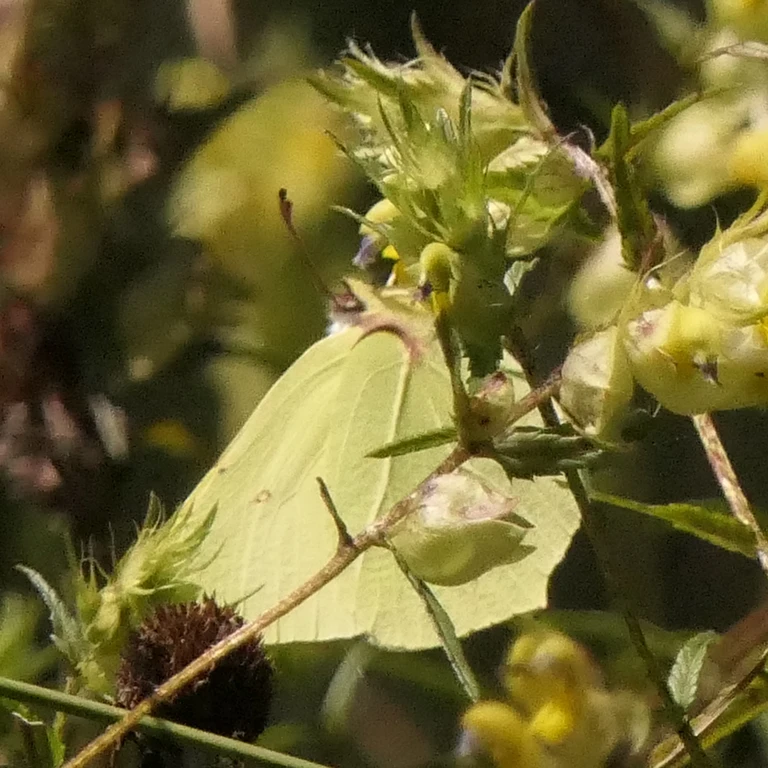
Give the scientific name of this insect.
Gonepteryx rhamni
